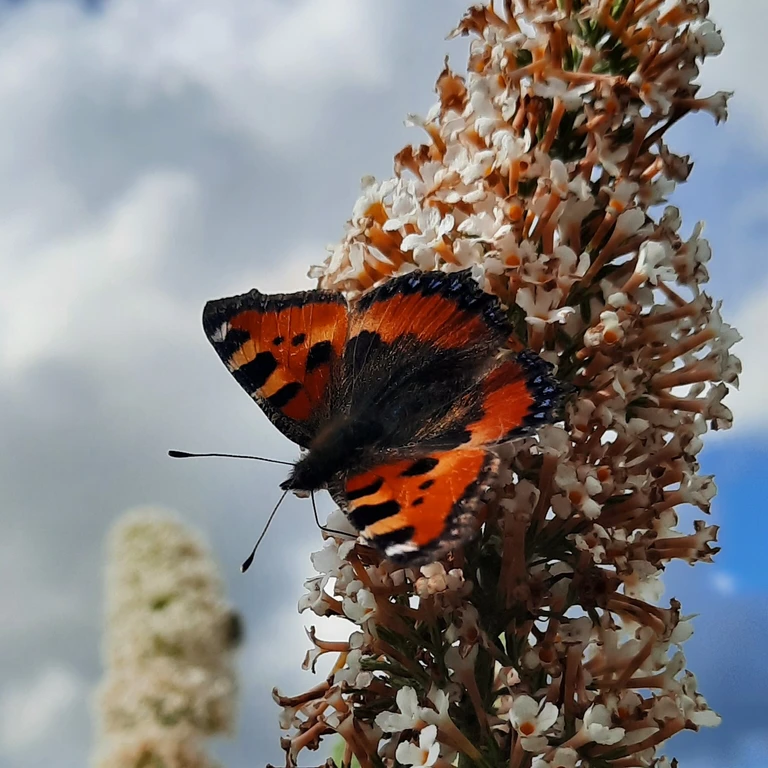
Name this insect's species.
Aglais urticae
